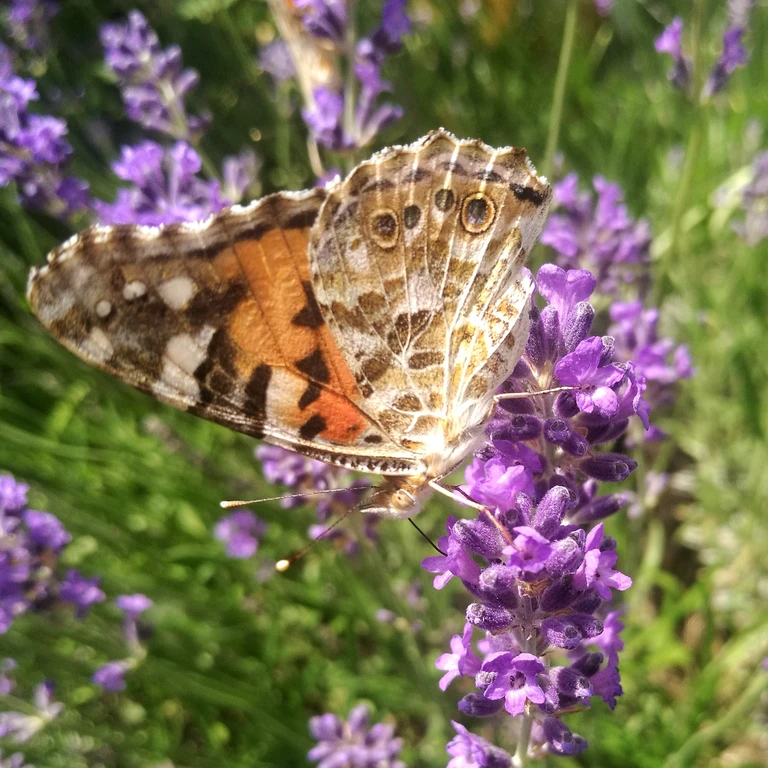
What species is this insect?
Vanessa cardui
